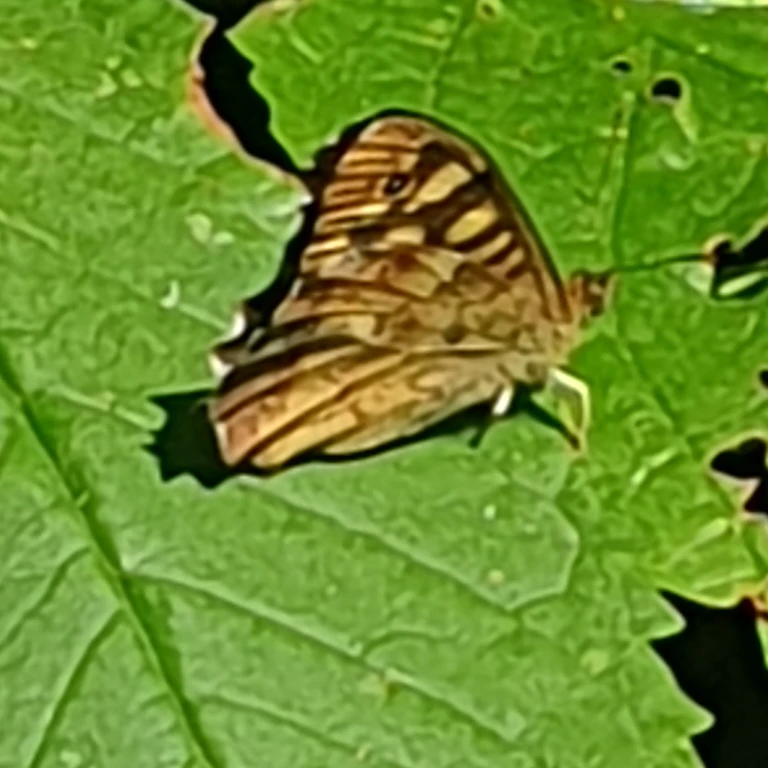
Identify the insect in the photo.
Pararge aegeria
